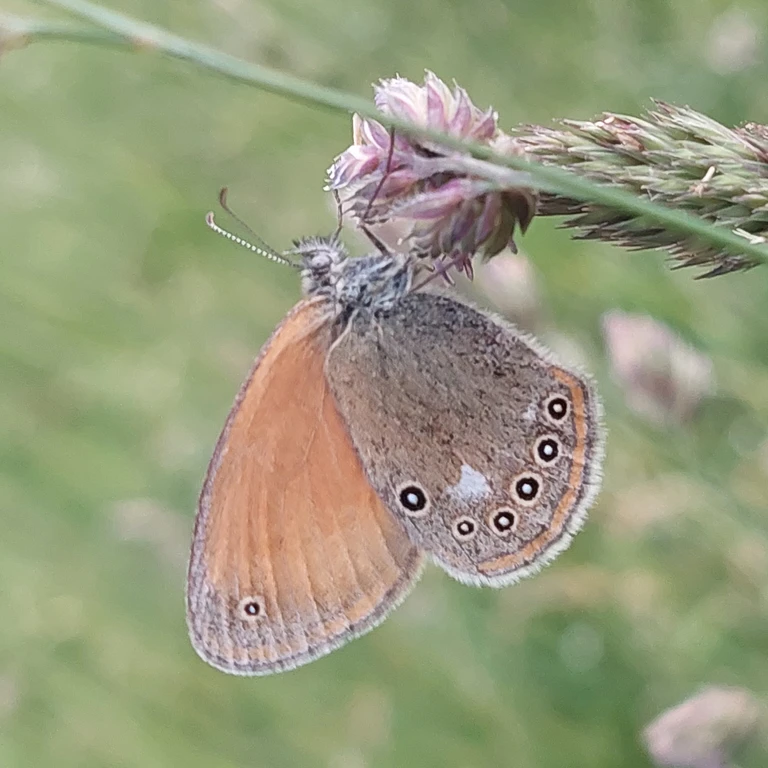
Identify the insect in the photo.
Coenonympha glycerion (also Coenonympha iphis)
